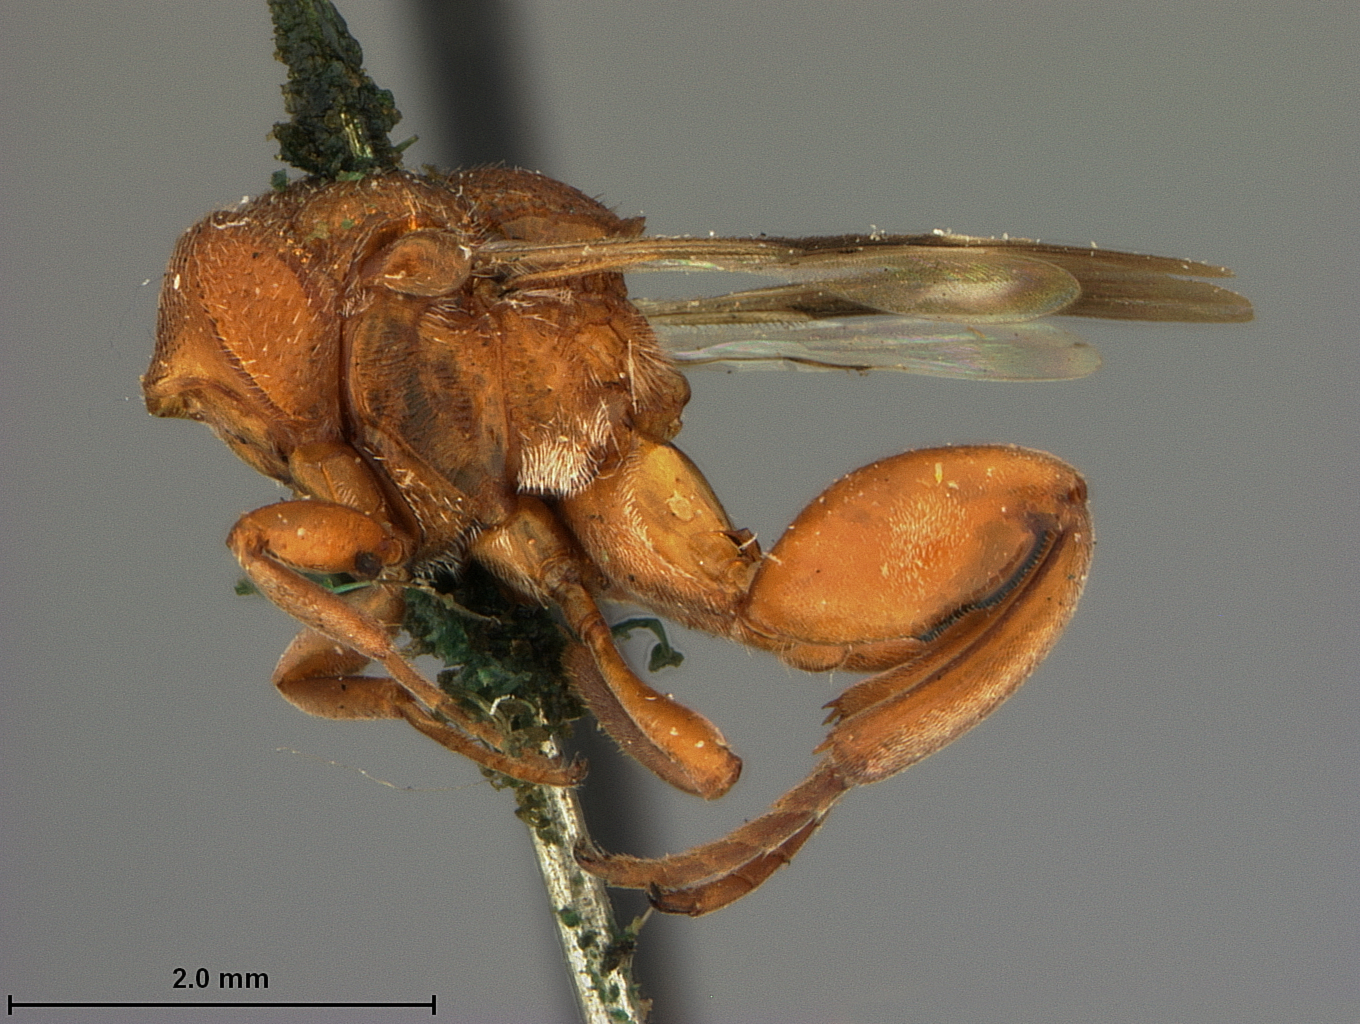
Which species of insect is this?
Stomatocera rubra
